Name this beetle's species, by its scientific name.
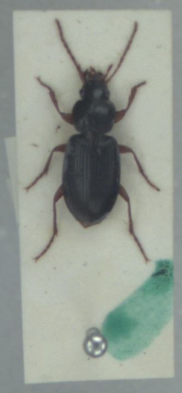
Synuchus vivalis
